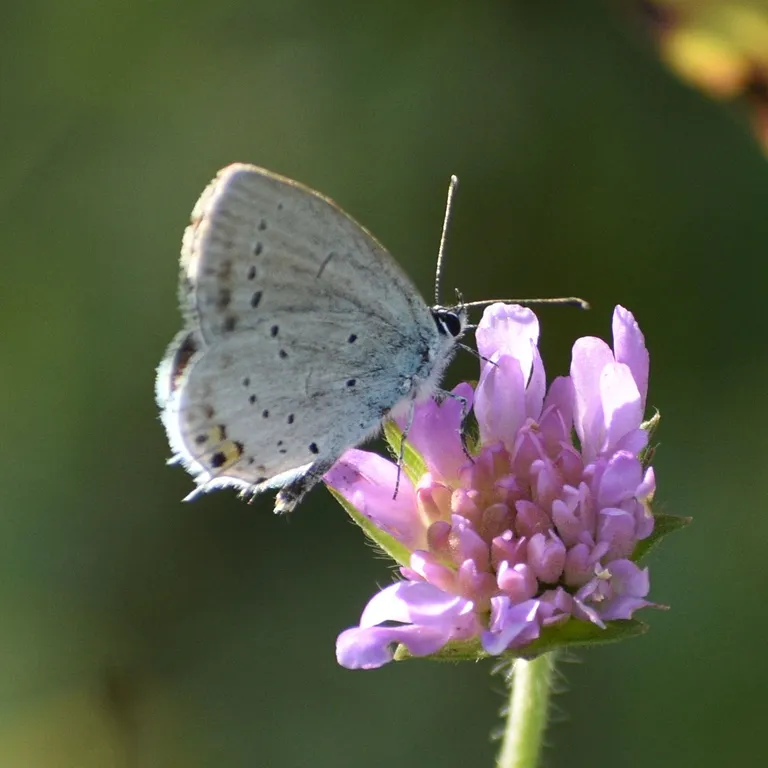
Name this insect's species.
Cupido argiades (also Elkalyce argiades)
